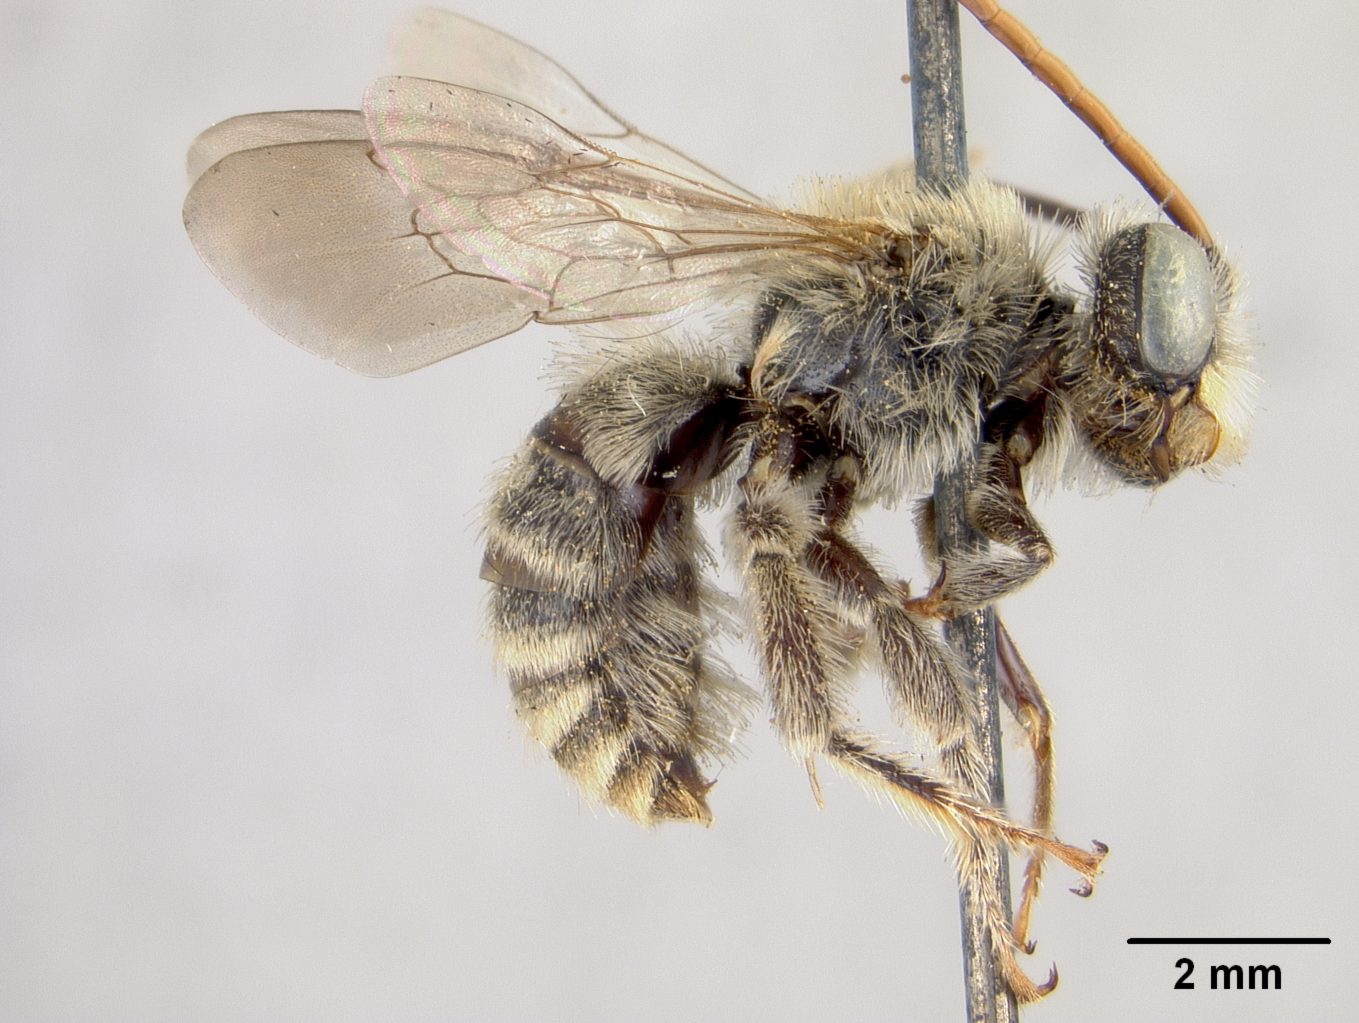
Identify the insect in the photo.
Melissodes lupina
